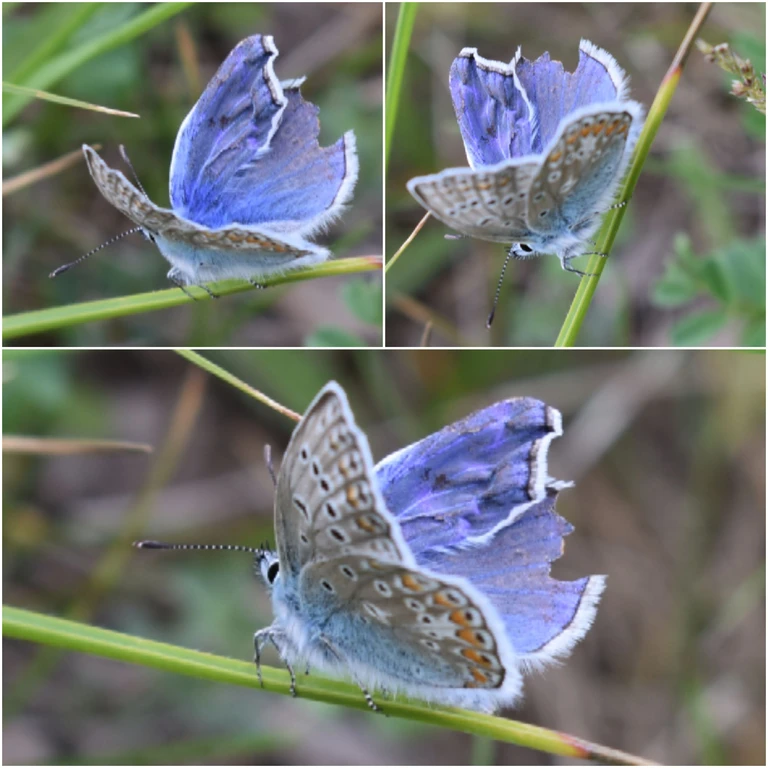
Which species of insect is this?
Polyommatus icarus
